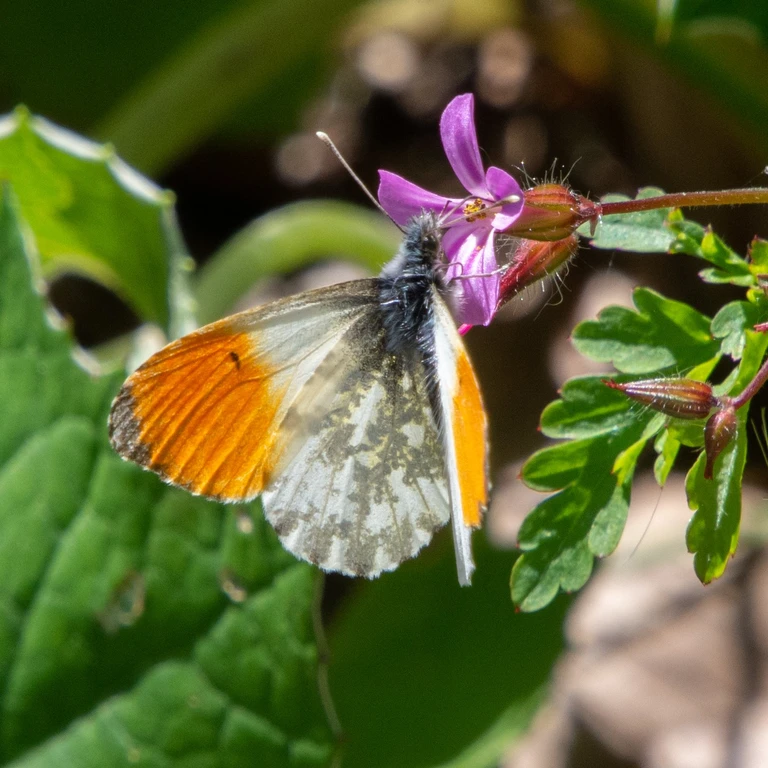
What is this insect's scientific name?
Anthocharis cardamines
